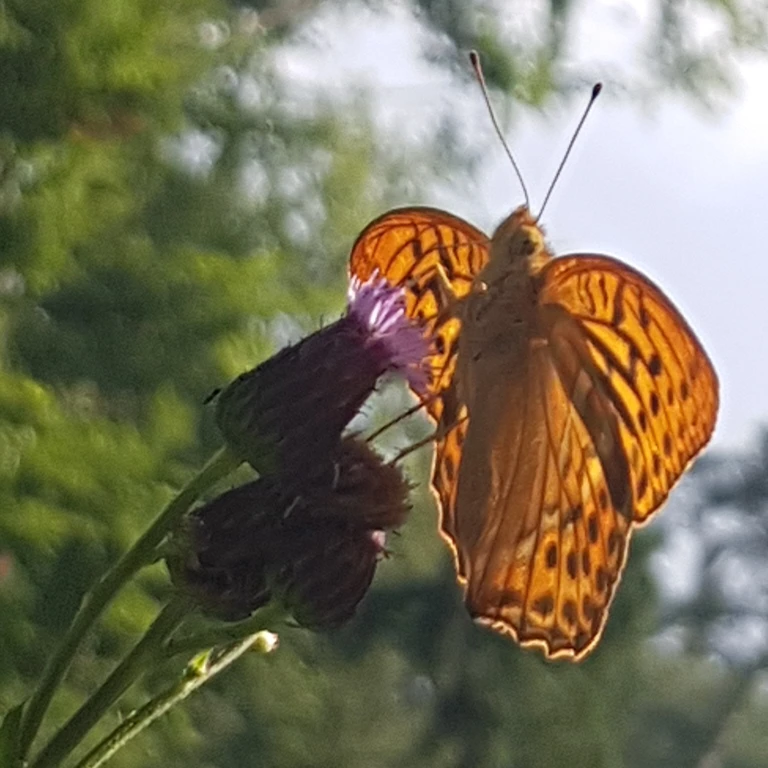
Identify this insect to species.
Argynnis paphia
